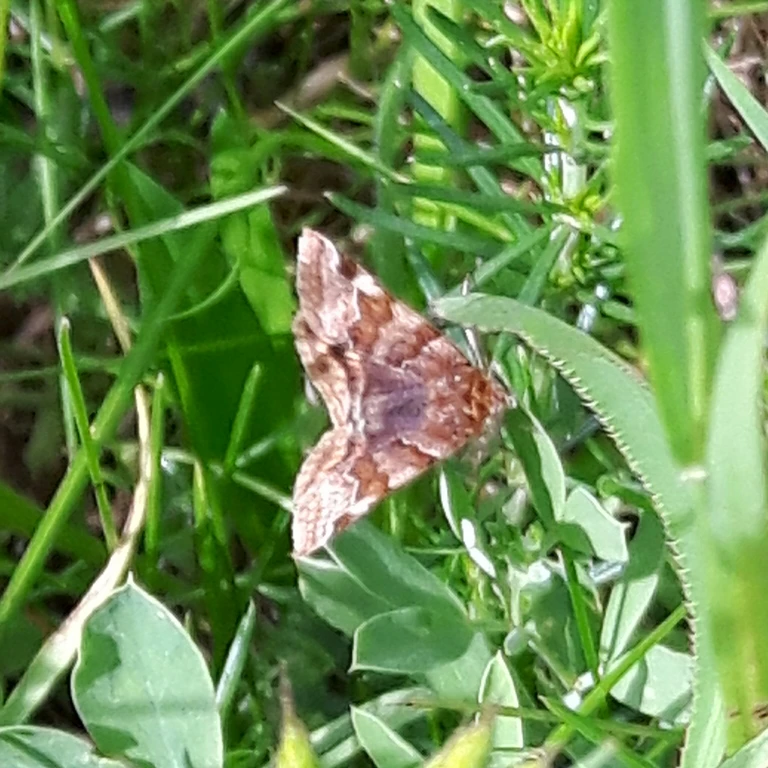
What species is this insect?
Euclidia glyphica
